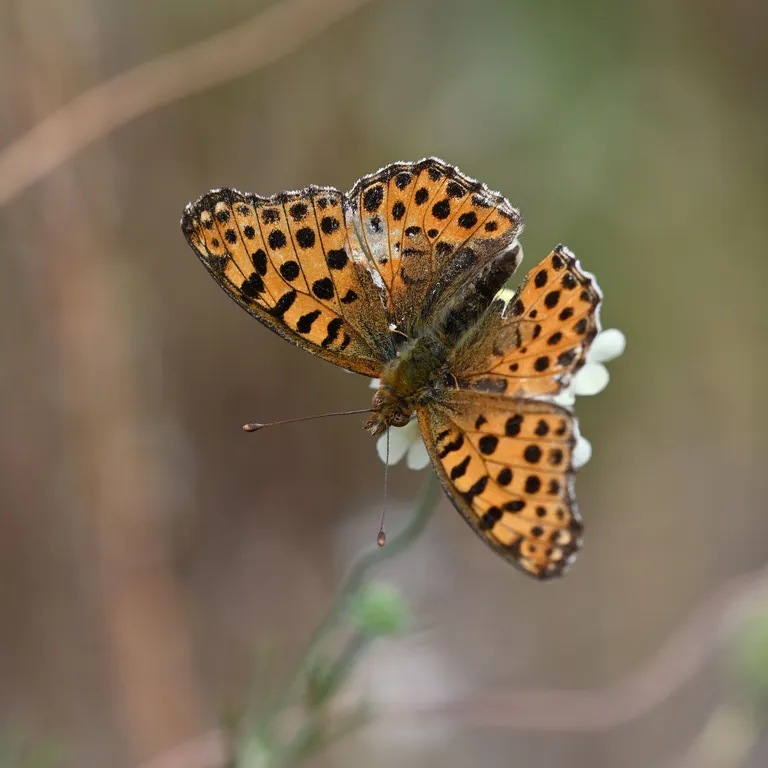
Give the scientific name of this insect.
Issoria lathonia
